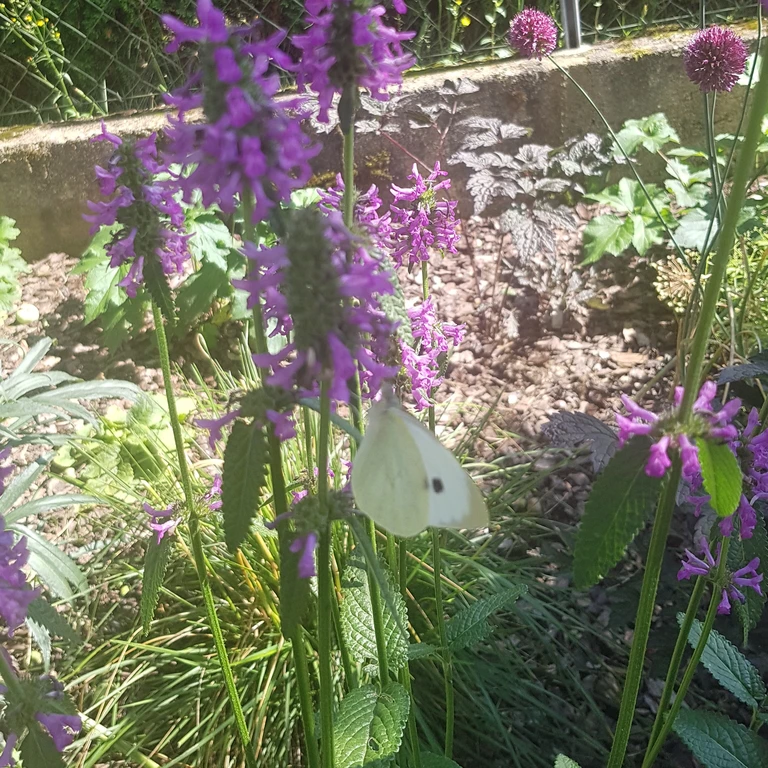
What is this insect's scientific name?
Pieris brassicae
